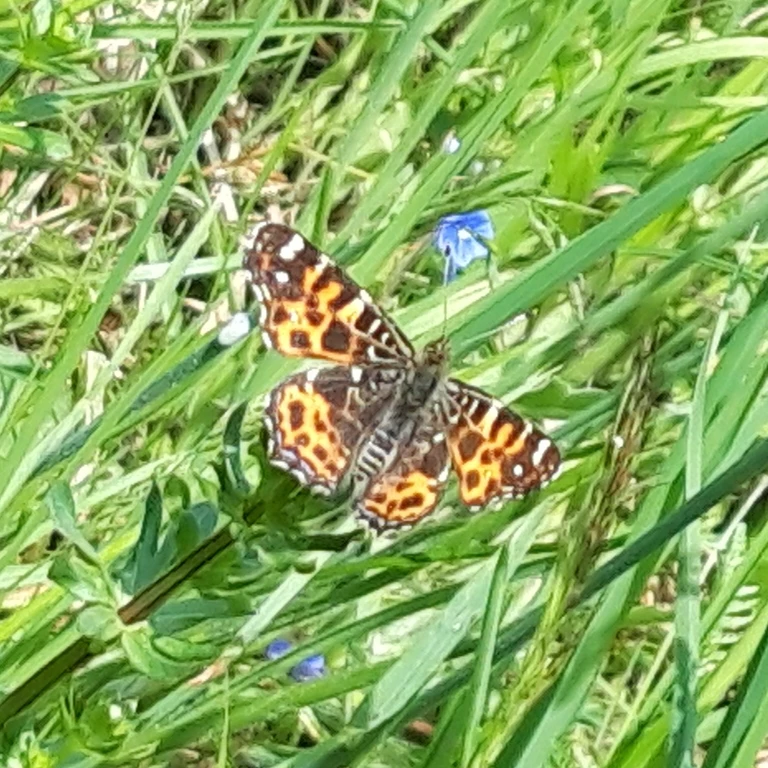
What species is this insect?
Araschnia levana
